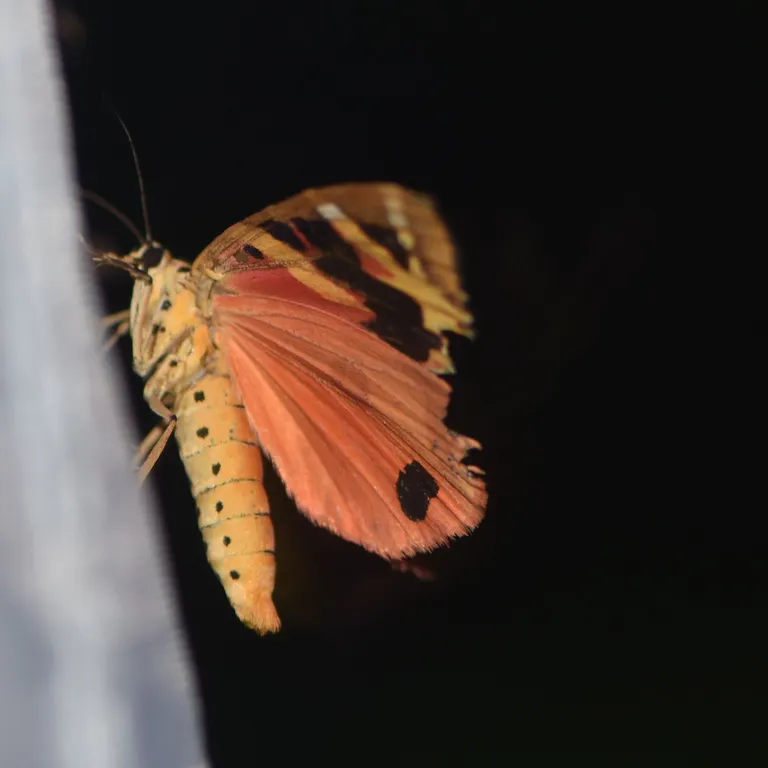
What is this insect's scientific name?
Euplagia quadripunctaria
